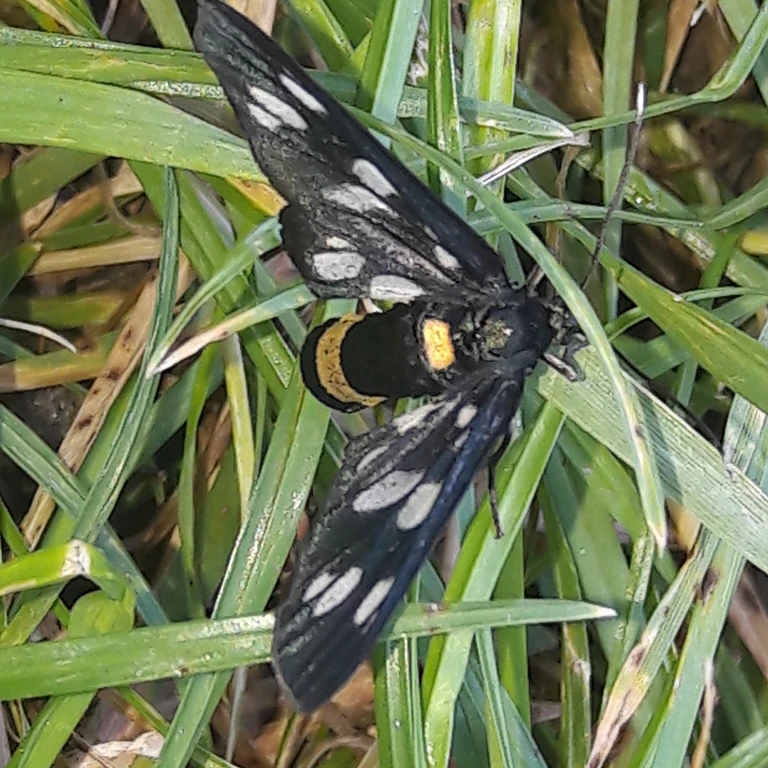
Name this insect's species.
Amata phegea
